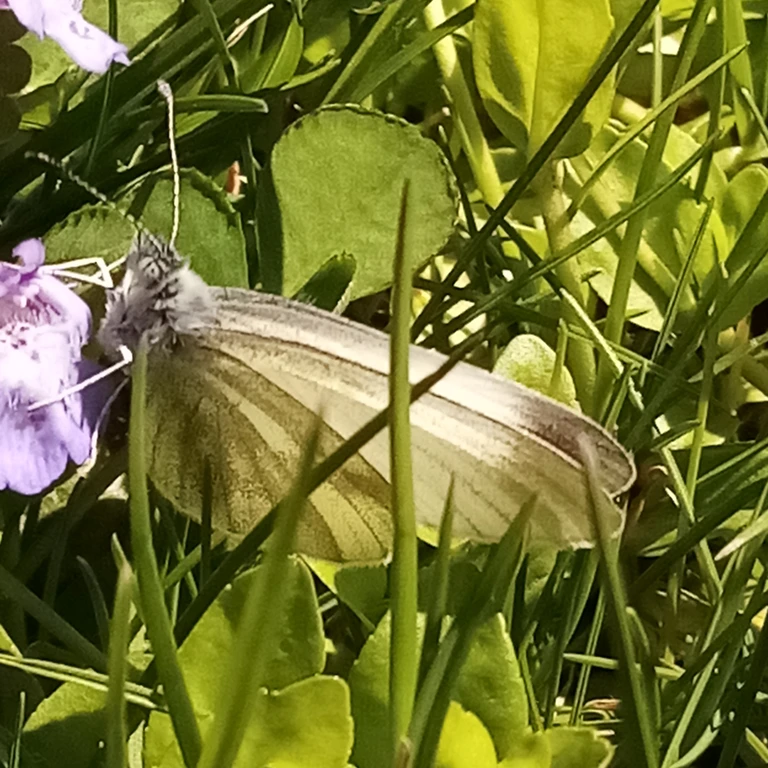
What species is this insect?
Leptidea sinapis/juvernica
